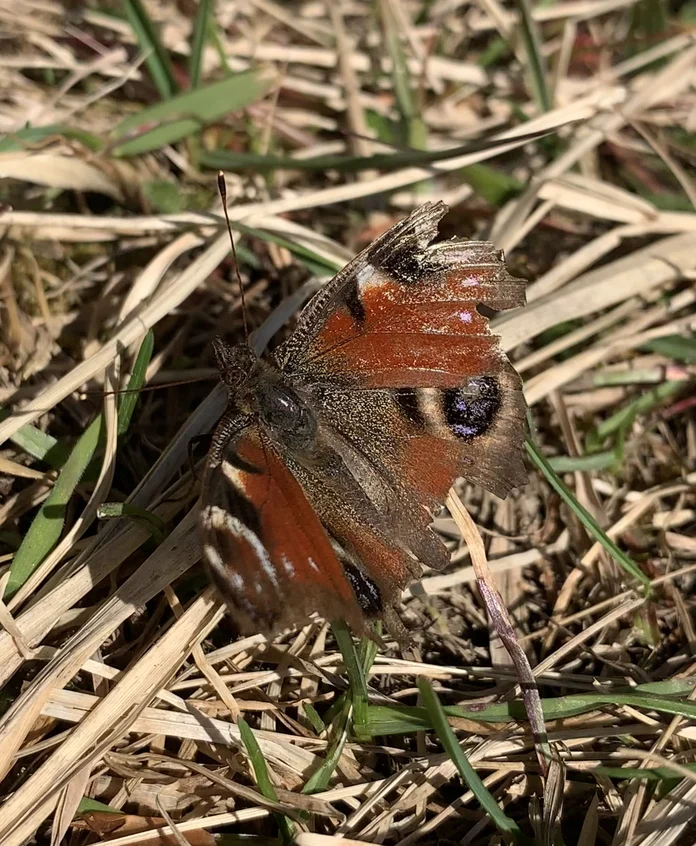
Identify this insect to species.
Aglais io
